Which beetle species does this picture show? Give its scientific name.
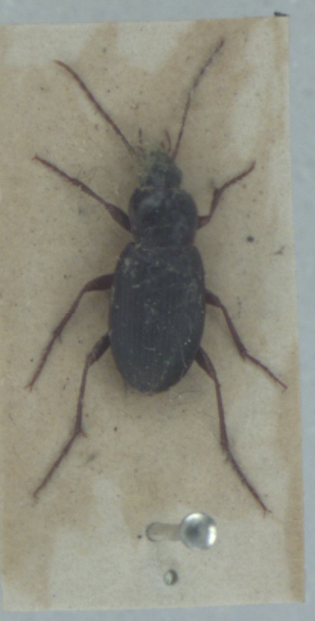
Calathus rotundicollis
